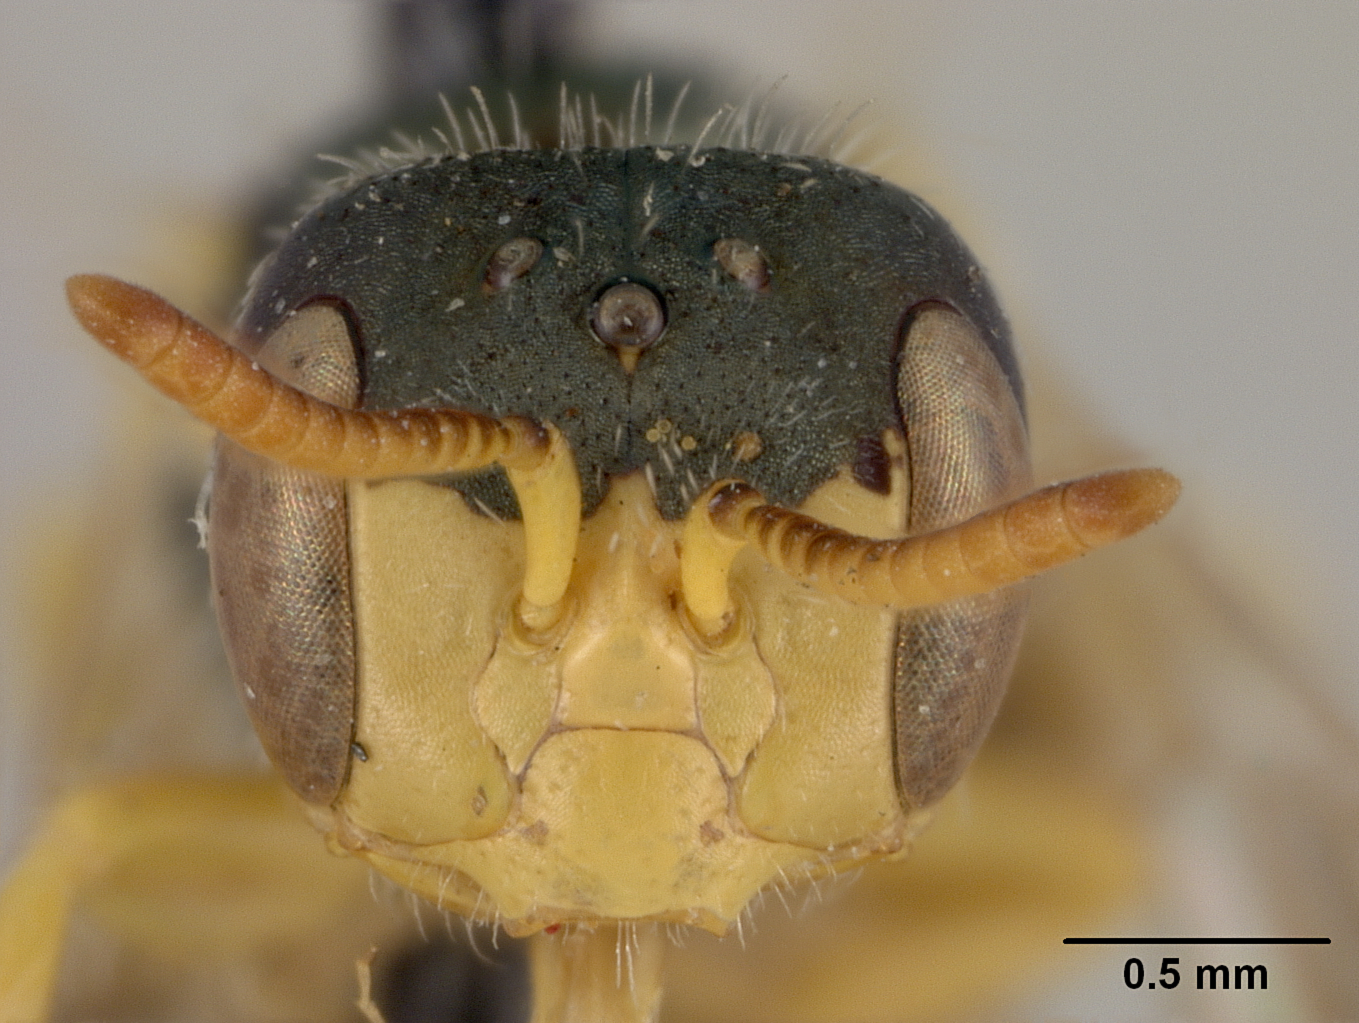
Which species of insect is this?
Perdita swenki
